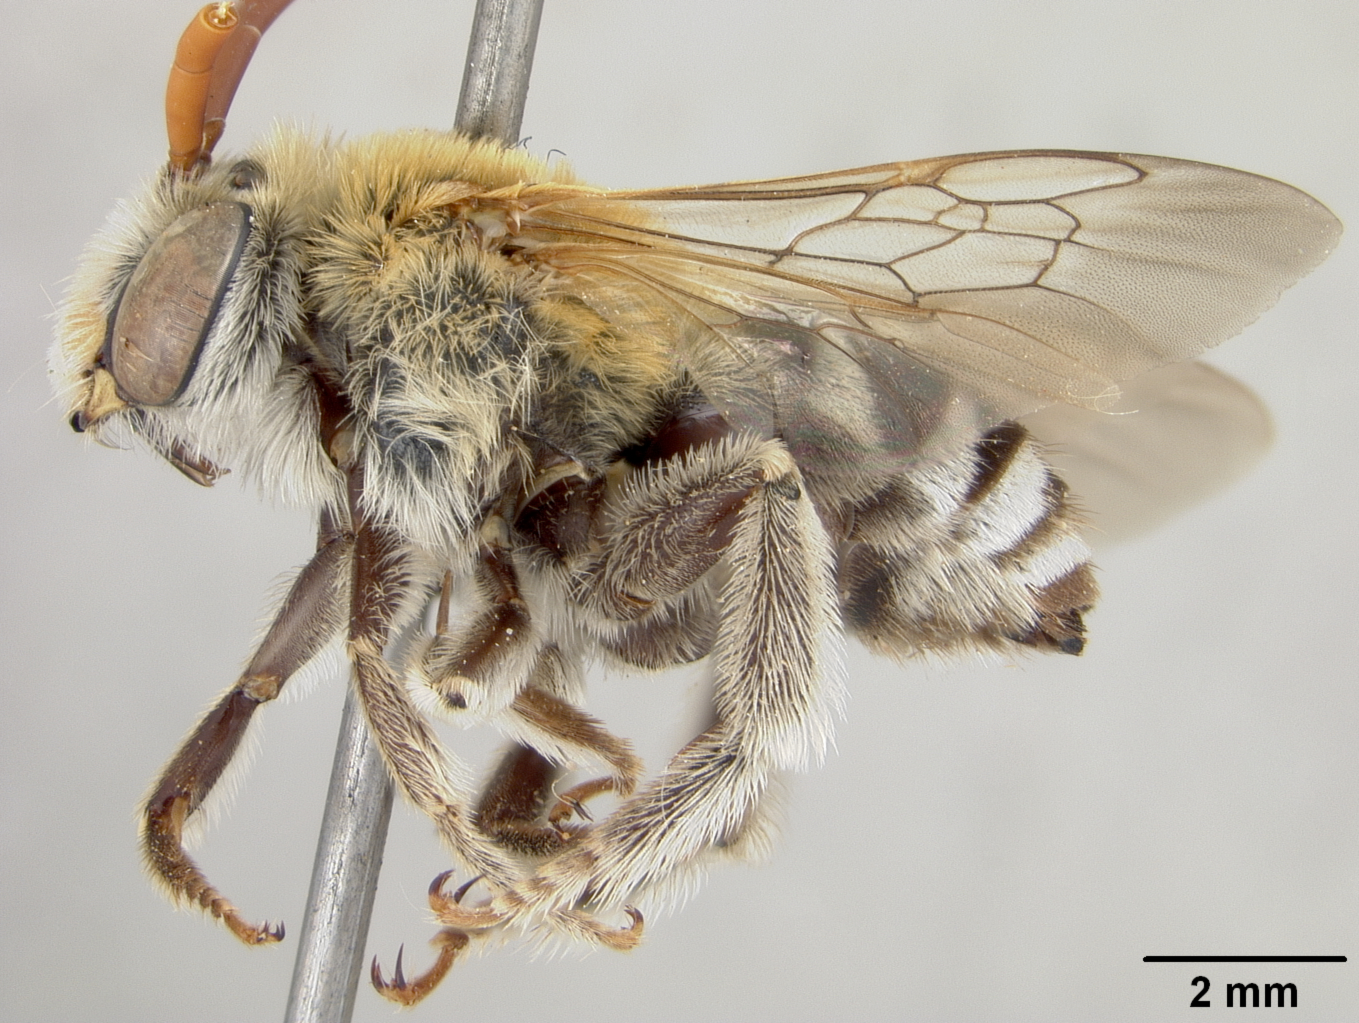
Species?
Tetralonia leucopoda
